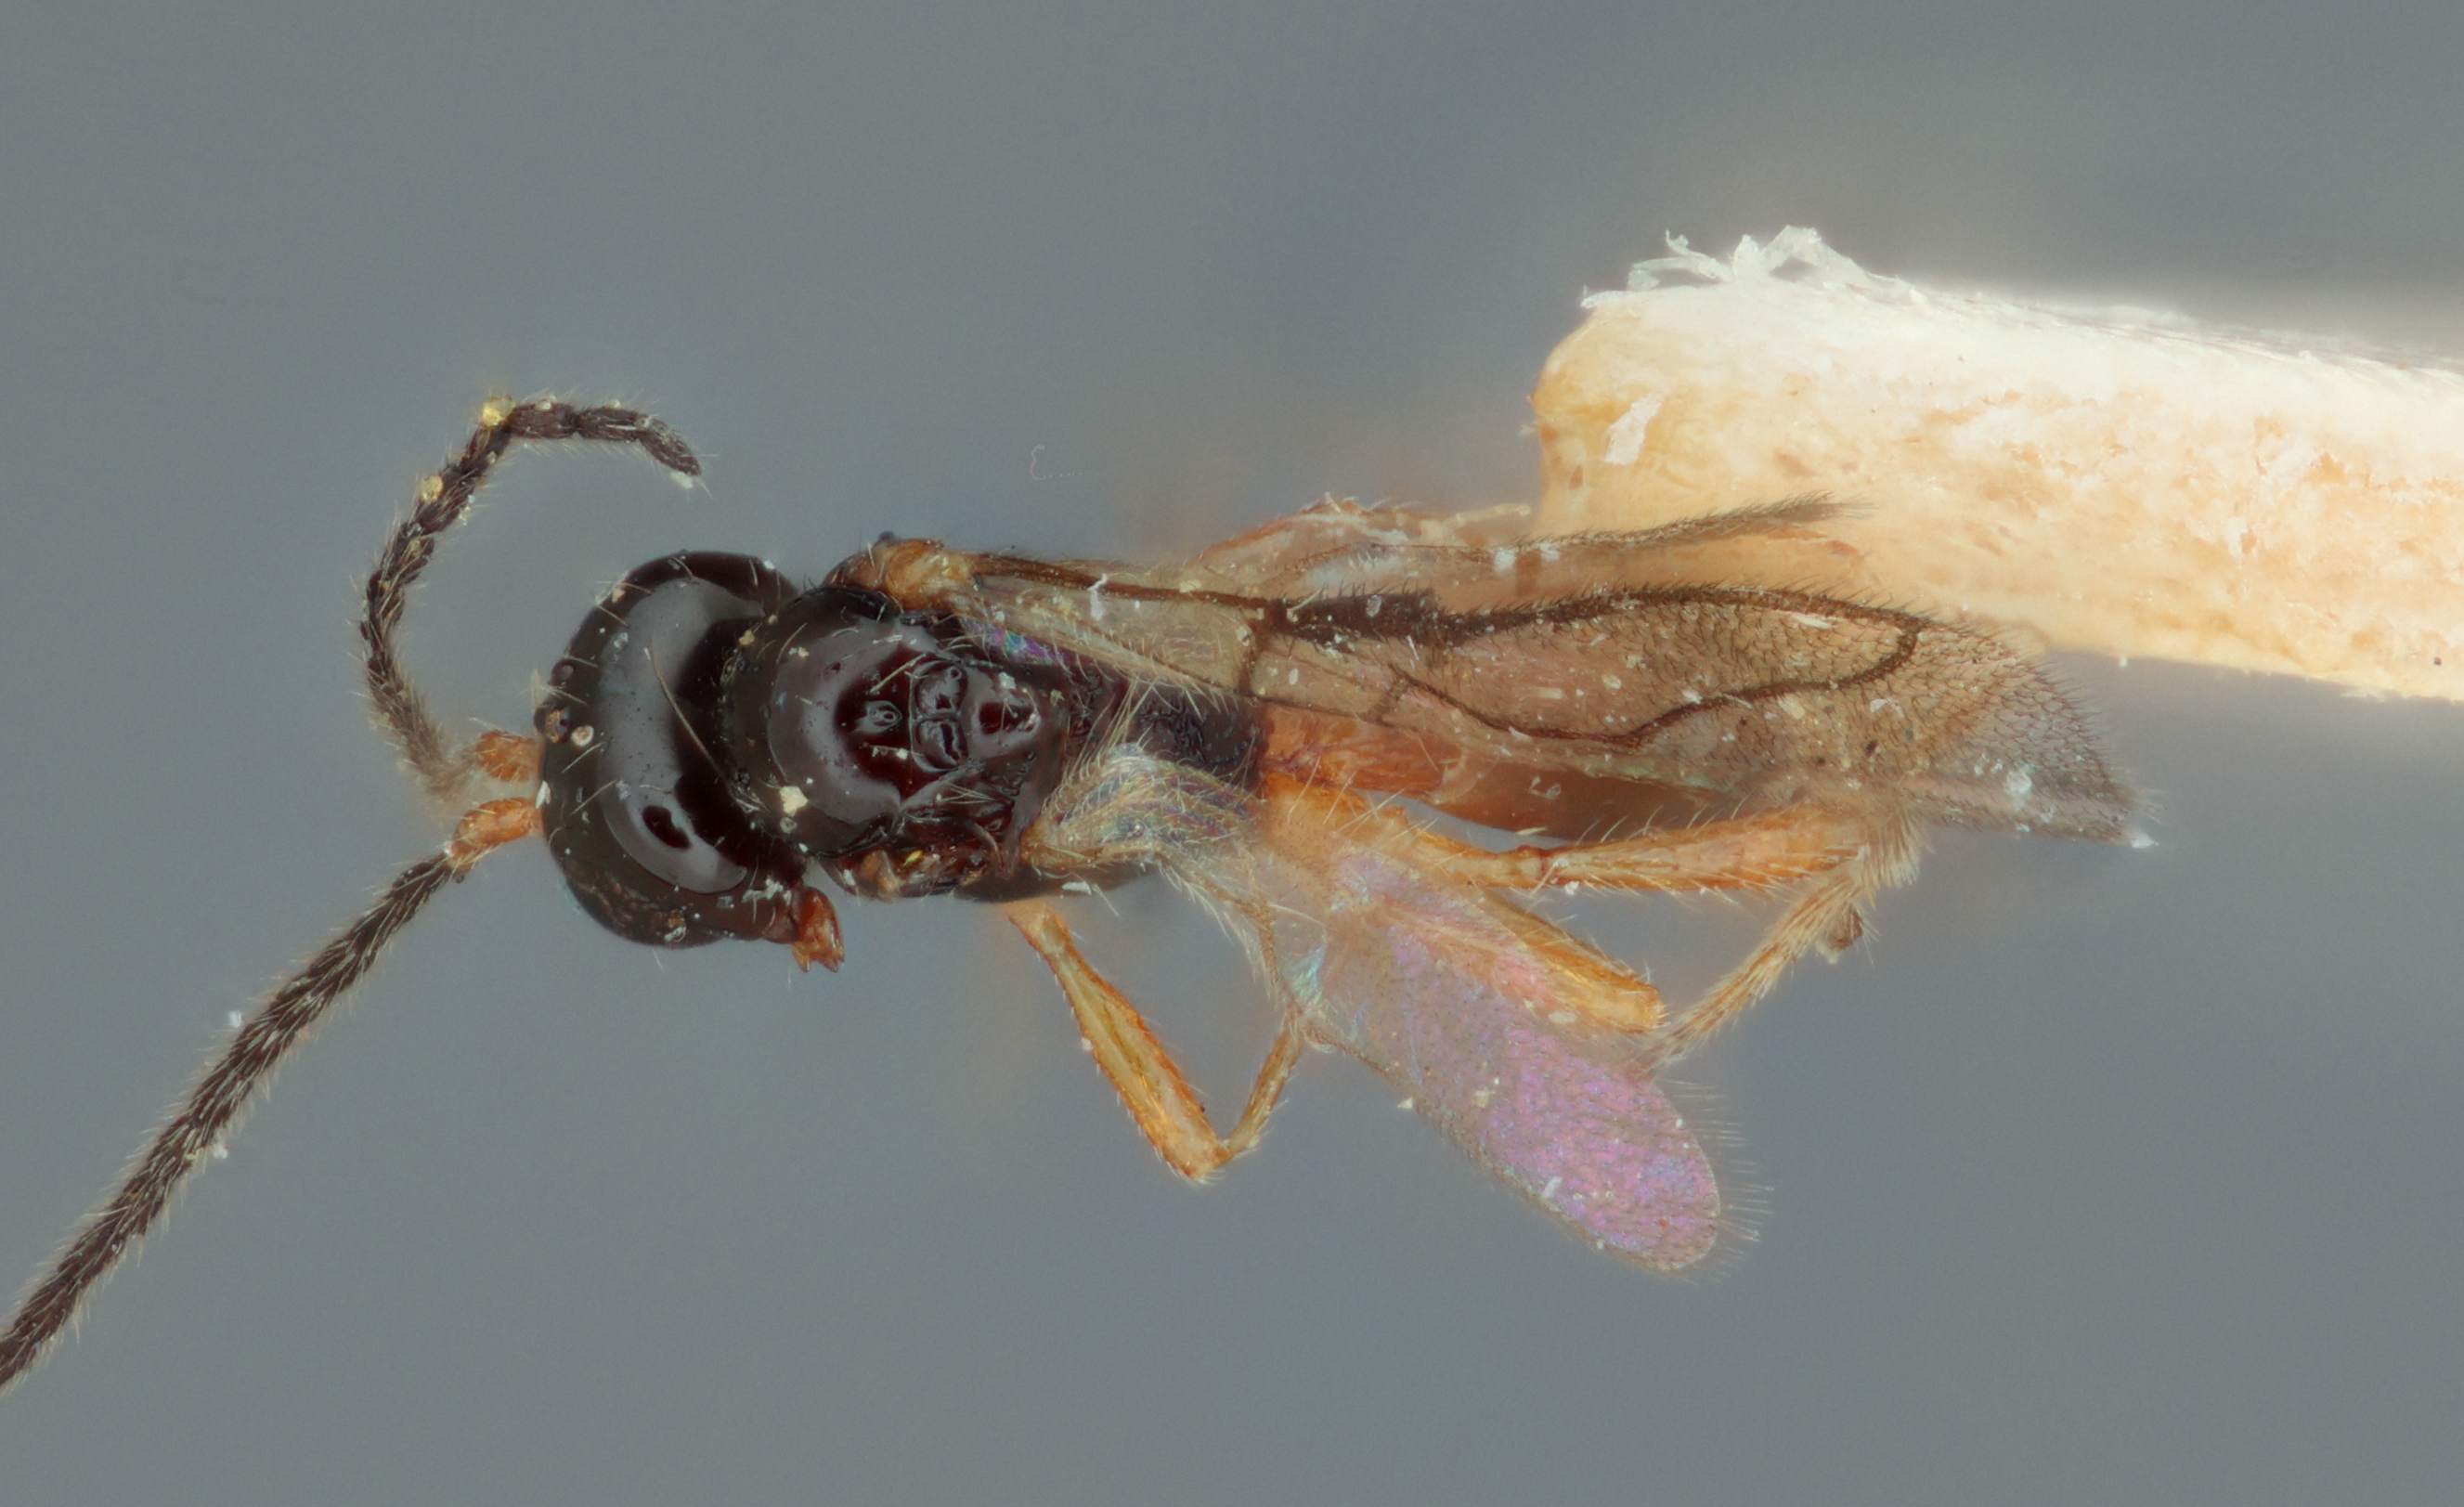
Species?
Aspilota terryvillensis
